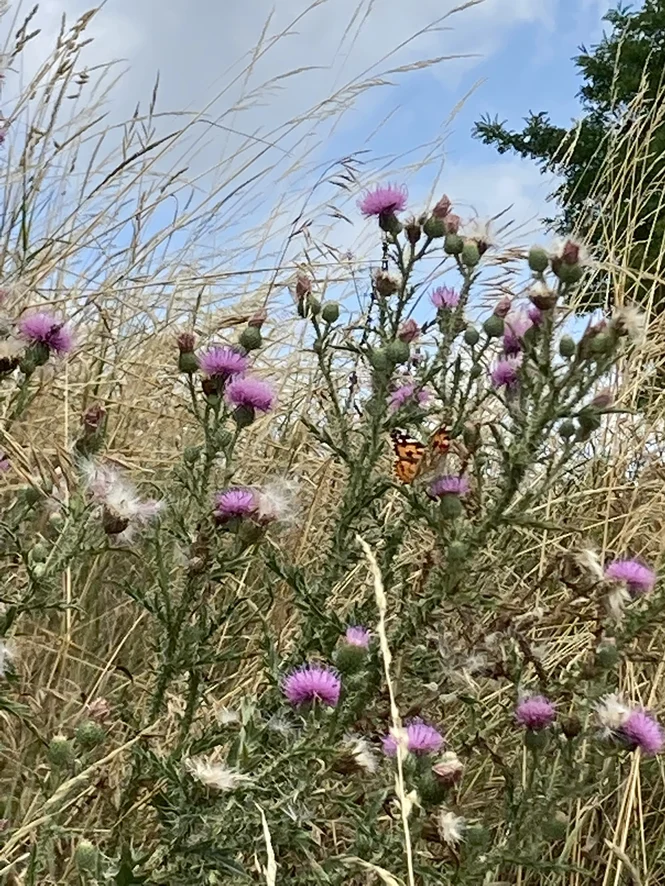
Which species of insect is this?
Vanessa cardui
